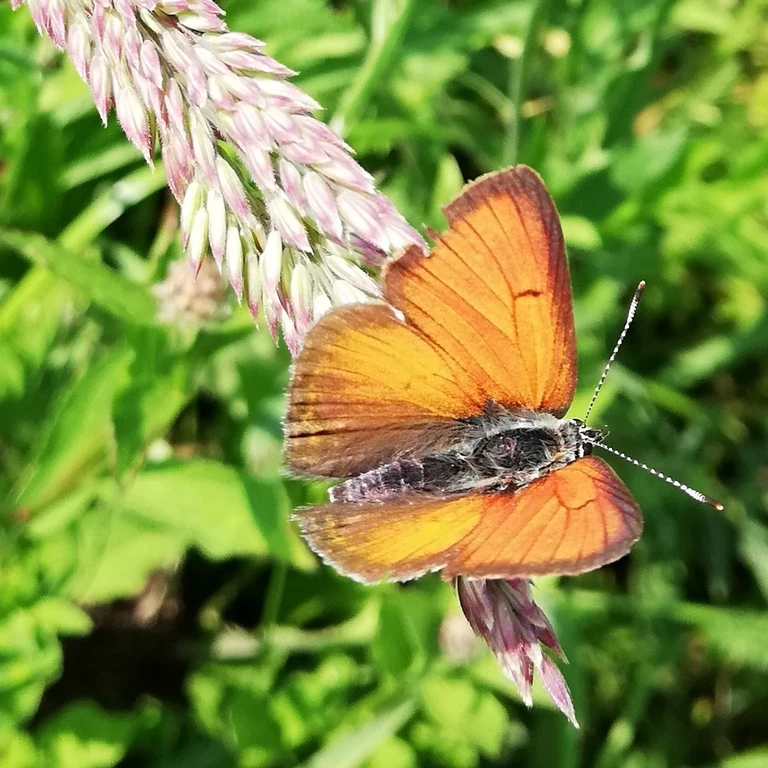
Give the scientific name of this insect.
Lycaena hippothoe (also Palaeochrysophanus hippothoe)
